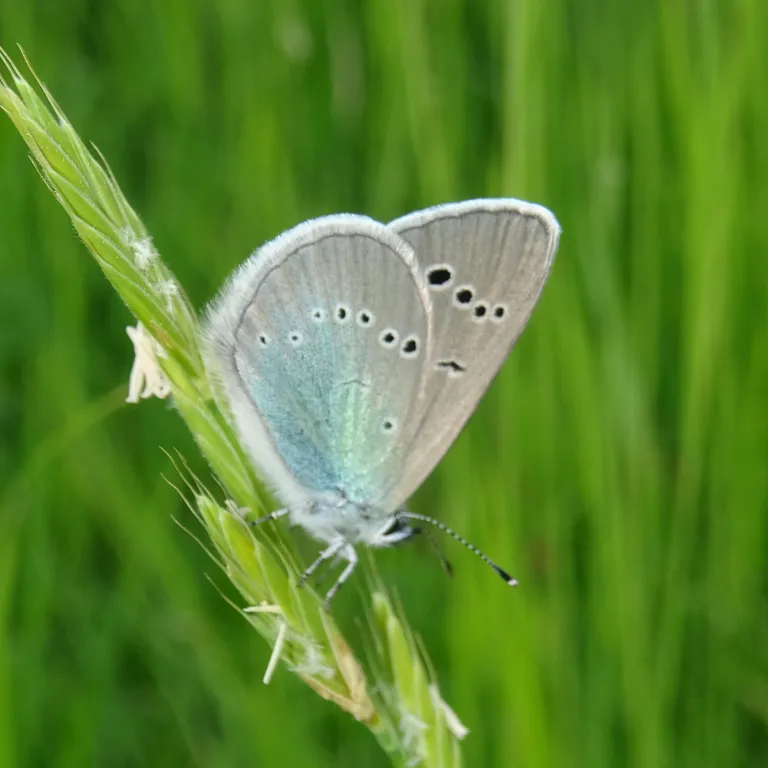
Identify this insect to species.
Glaucopsyche alexis
